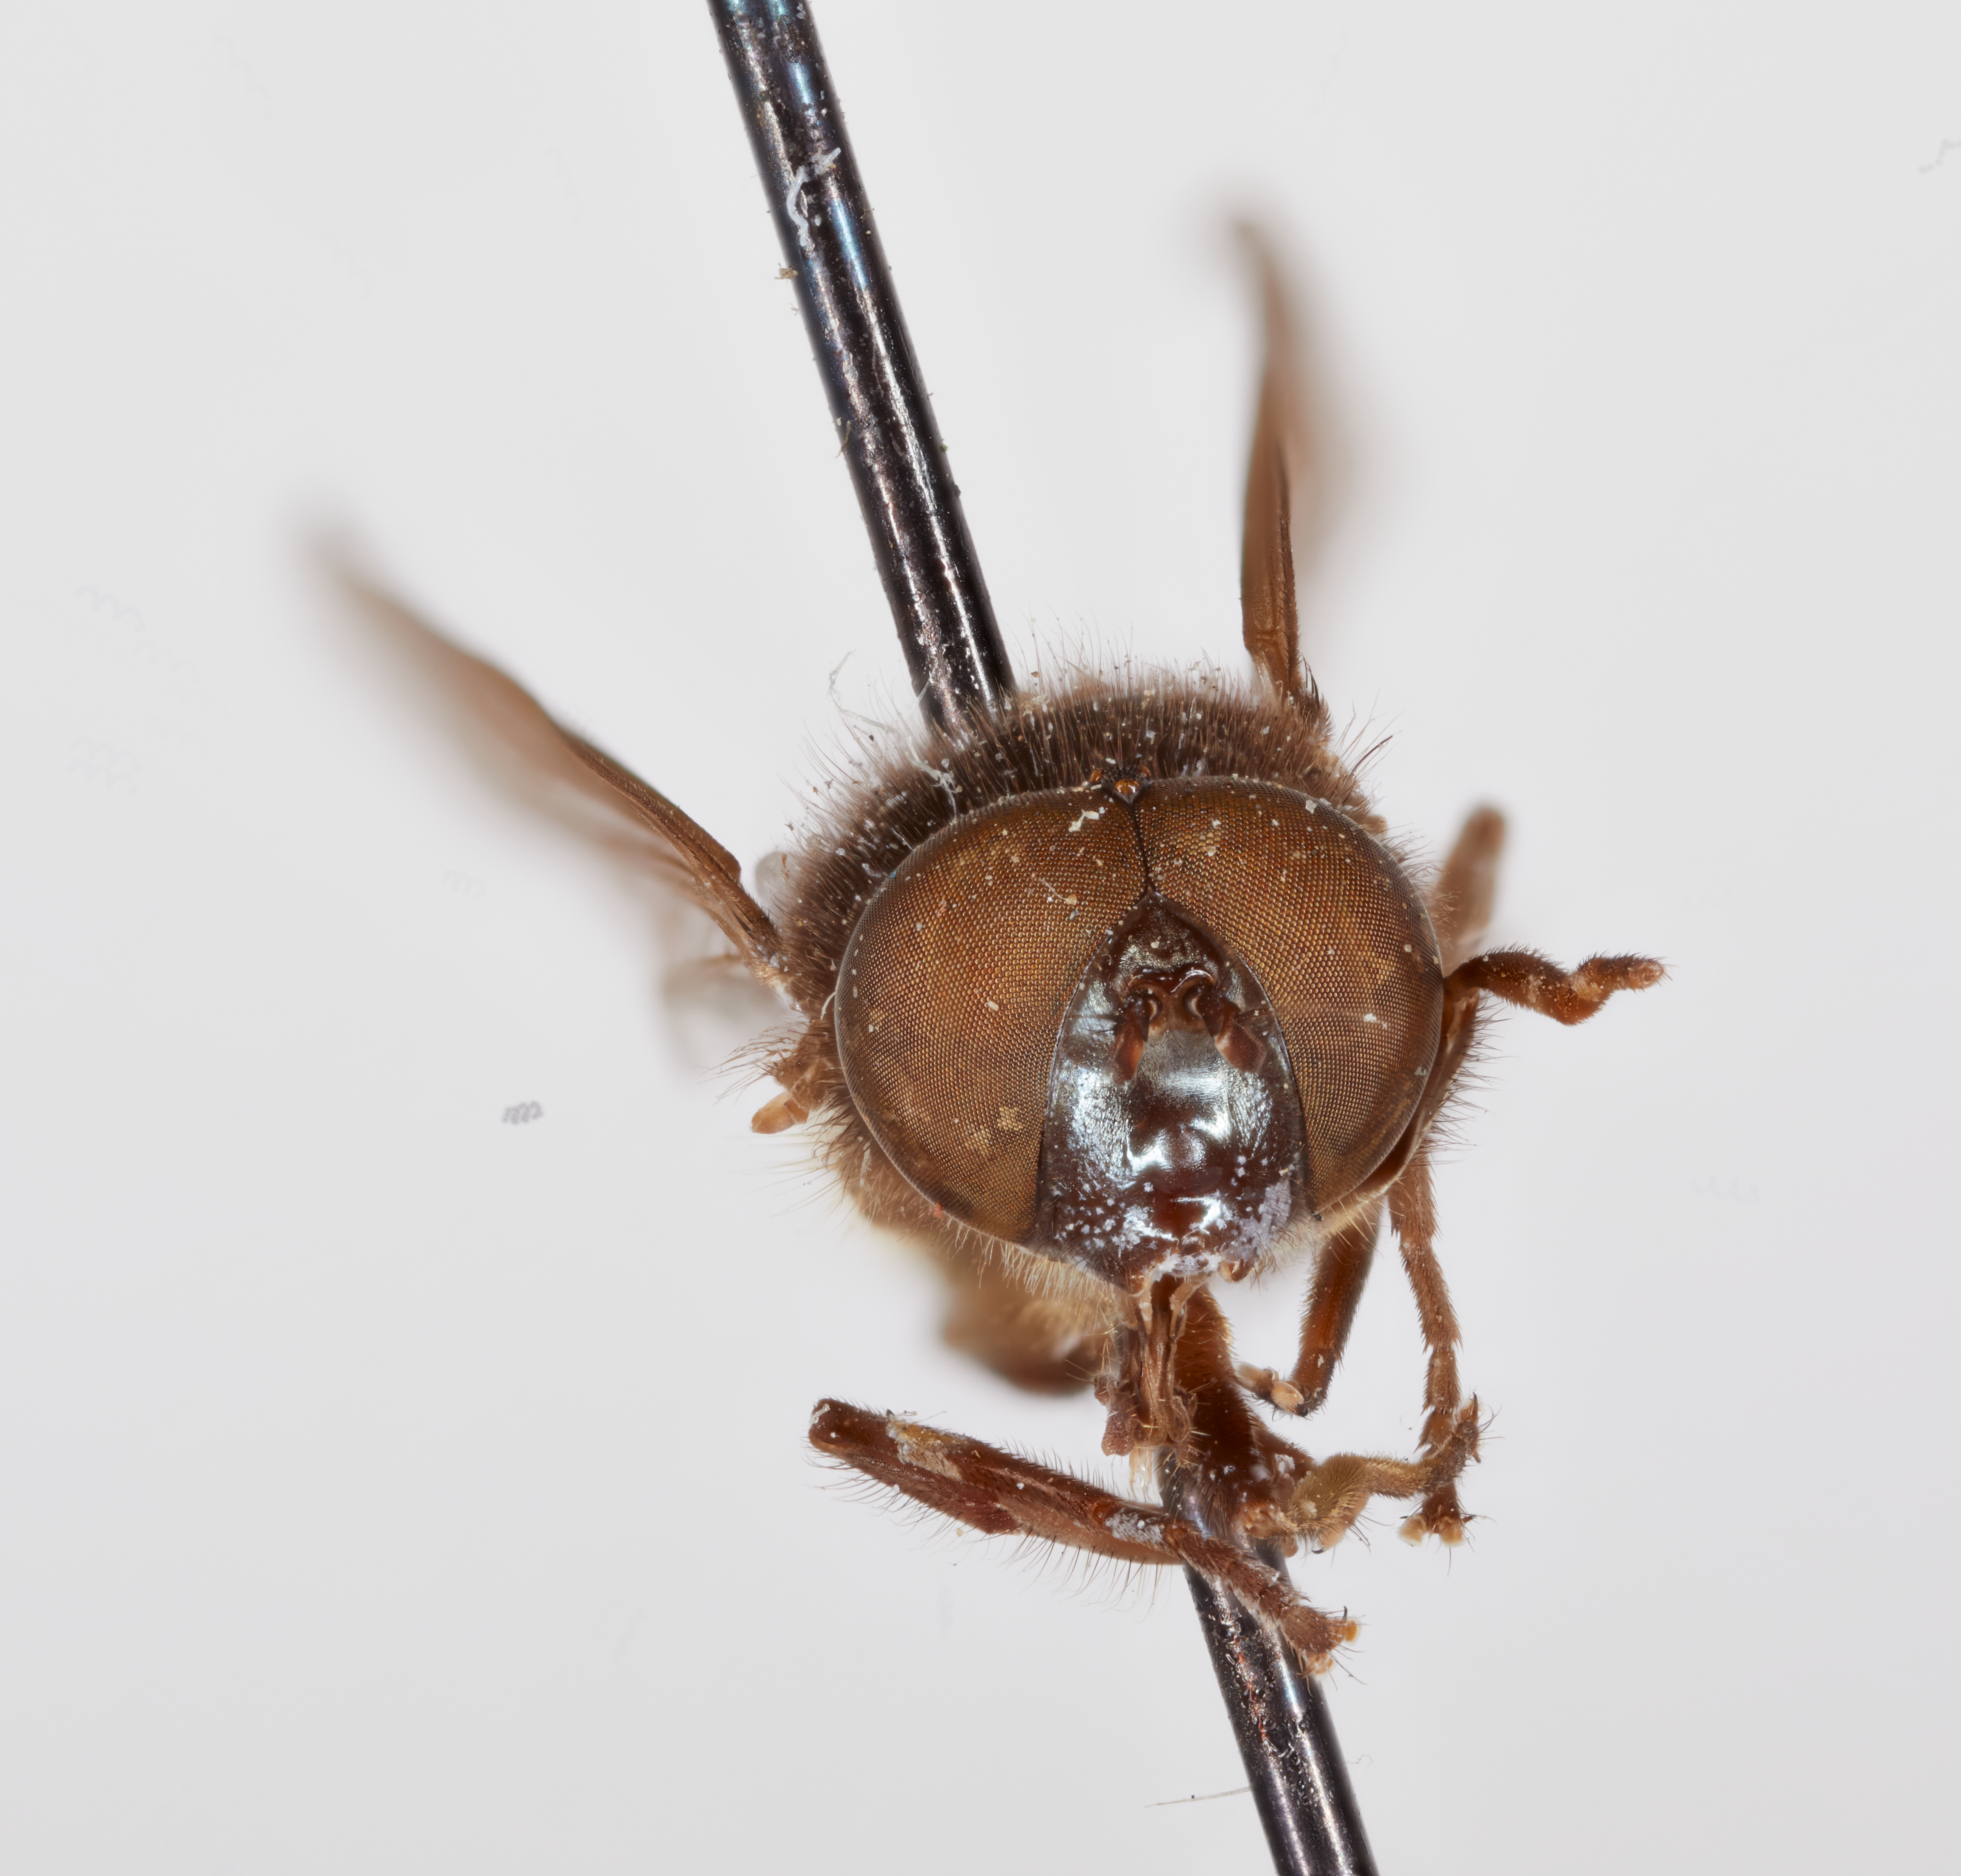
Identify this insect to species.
Chrysogaster chilosioides
